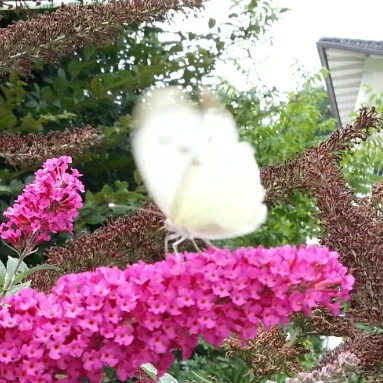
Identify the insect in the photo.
Pieris brassicae
